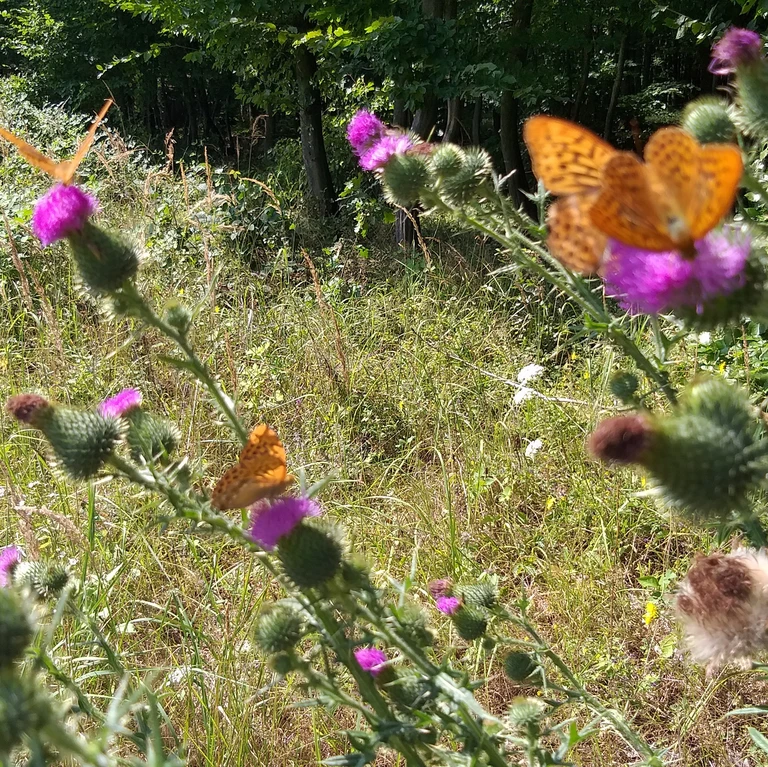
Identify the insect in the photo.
Argynnis paphia
